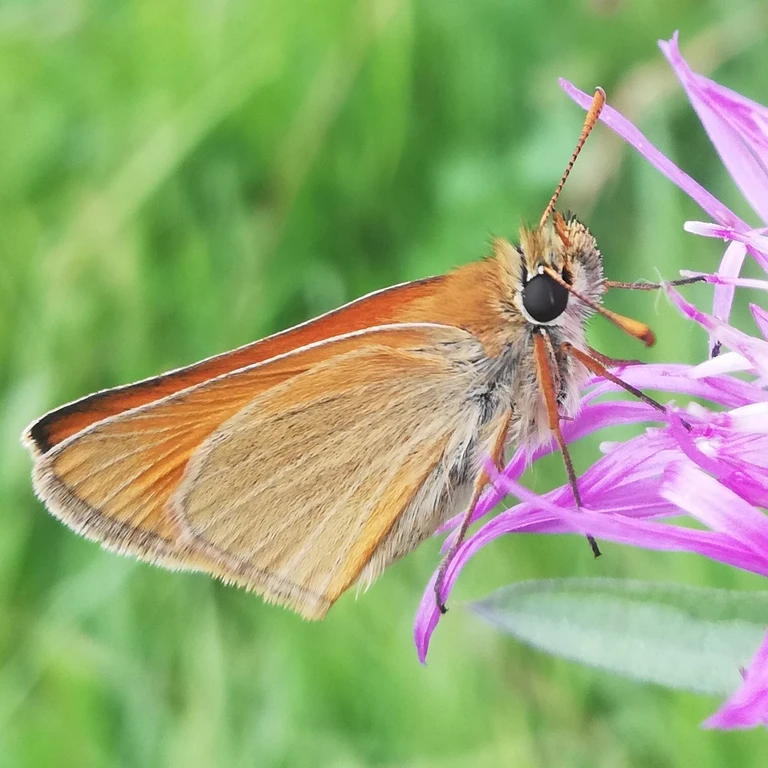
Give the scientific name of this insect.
Thymelicus sylvestris
